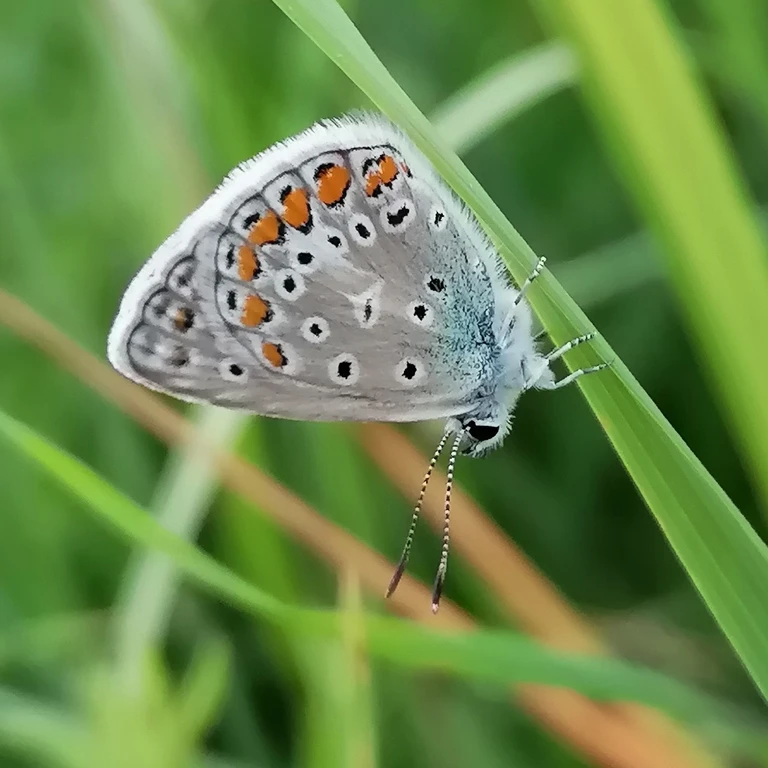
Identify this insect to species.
Polyommatus icarus
